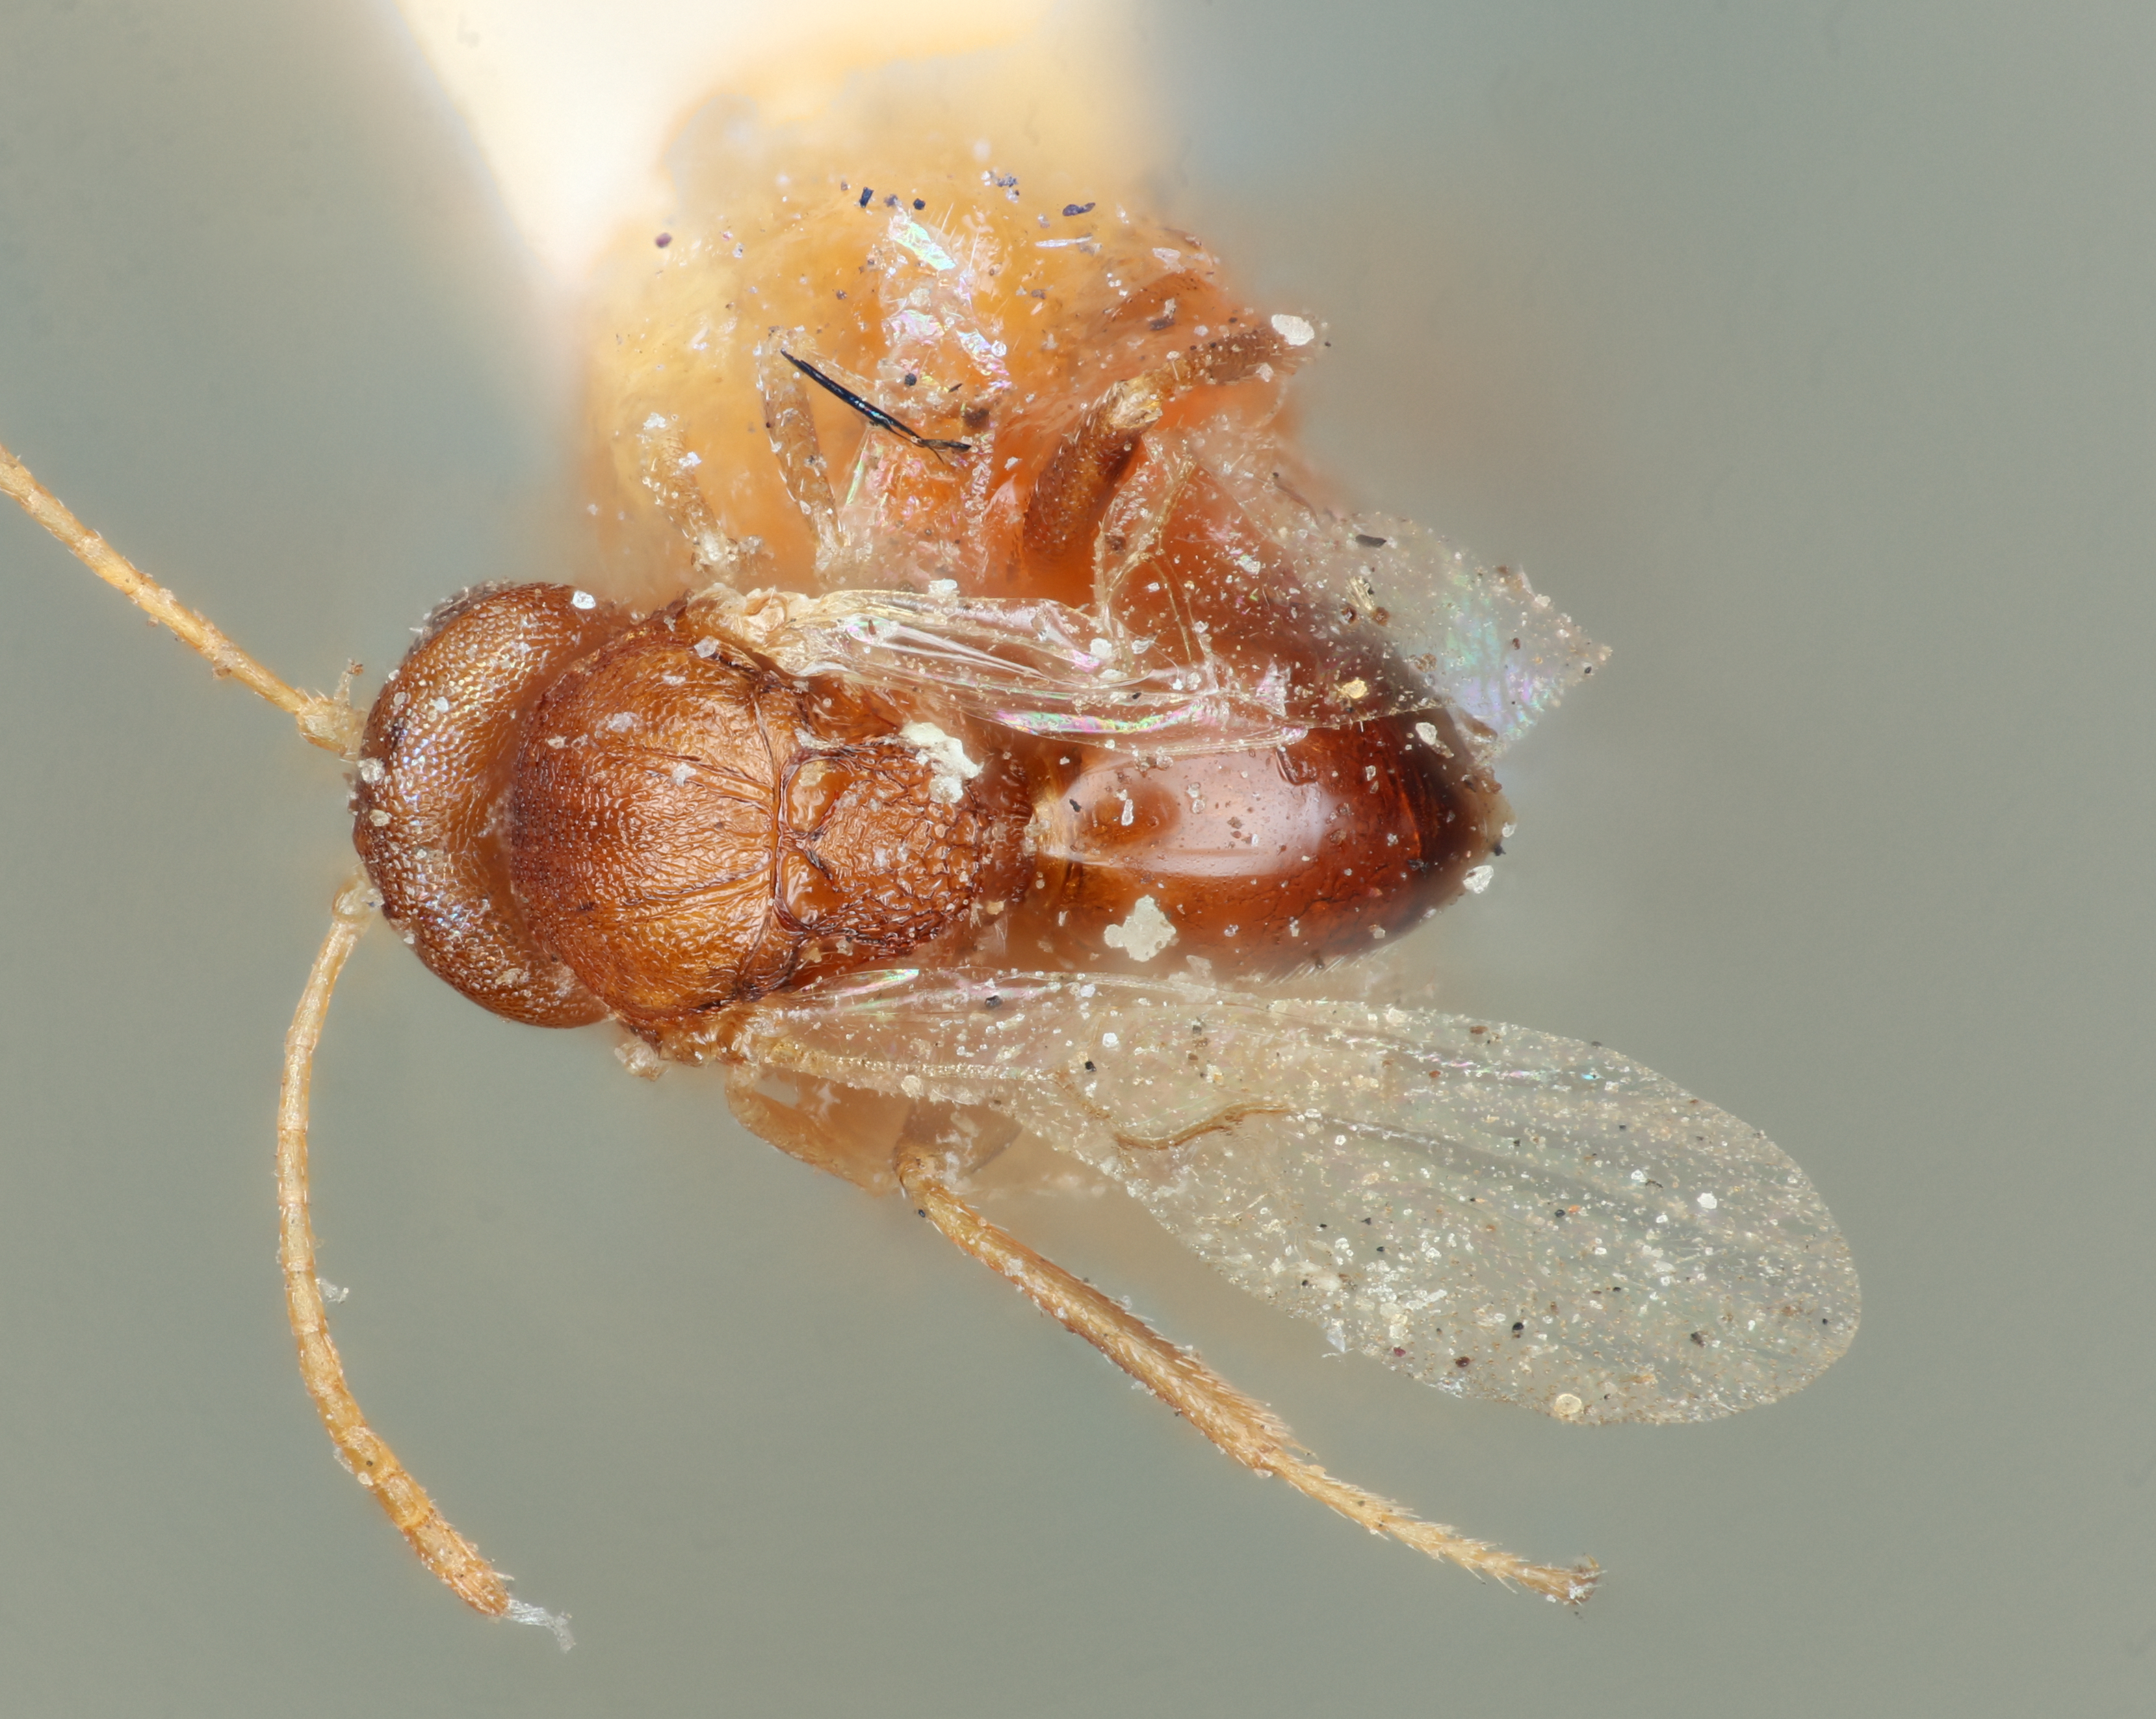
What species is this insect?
Andricus blastophagus
